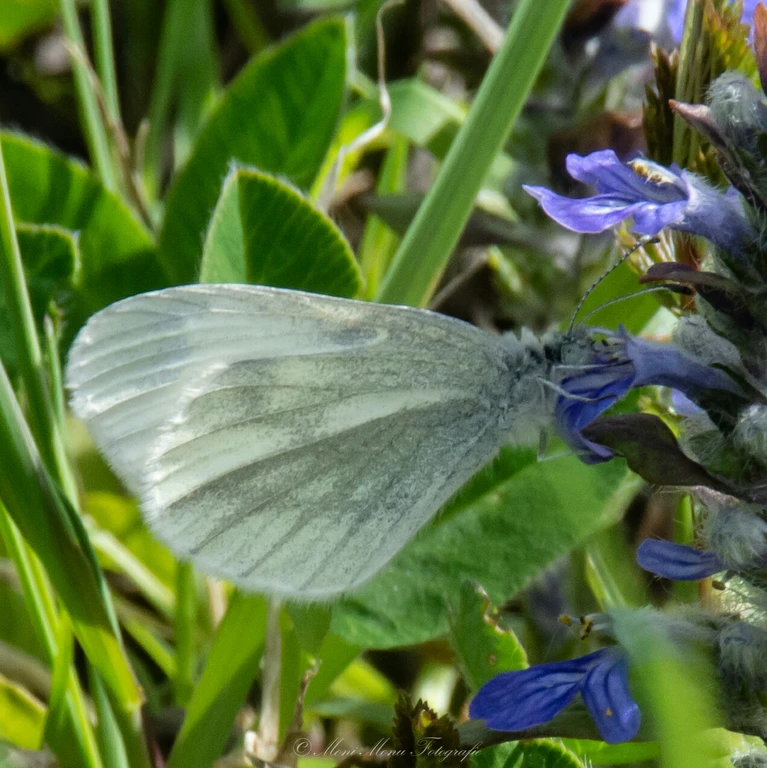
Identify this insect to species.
Leptidea sinapis/juvernica
